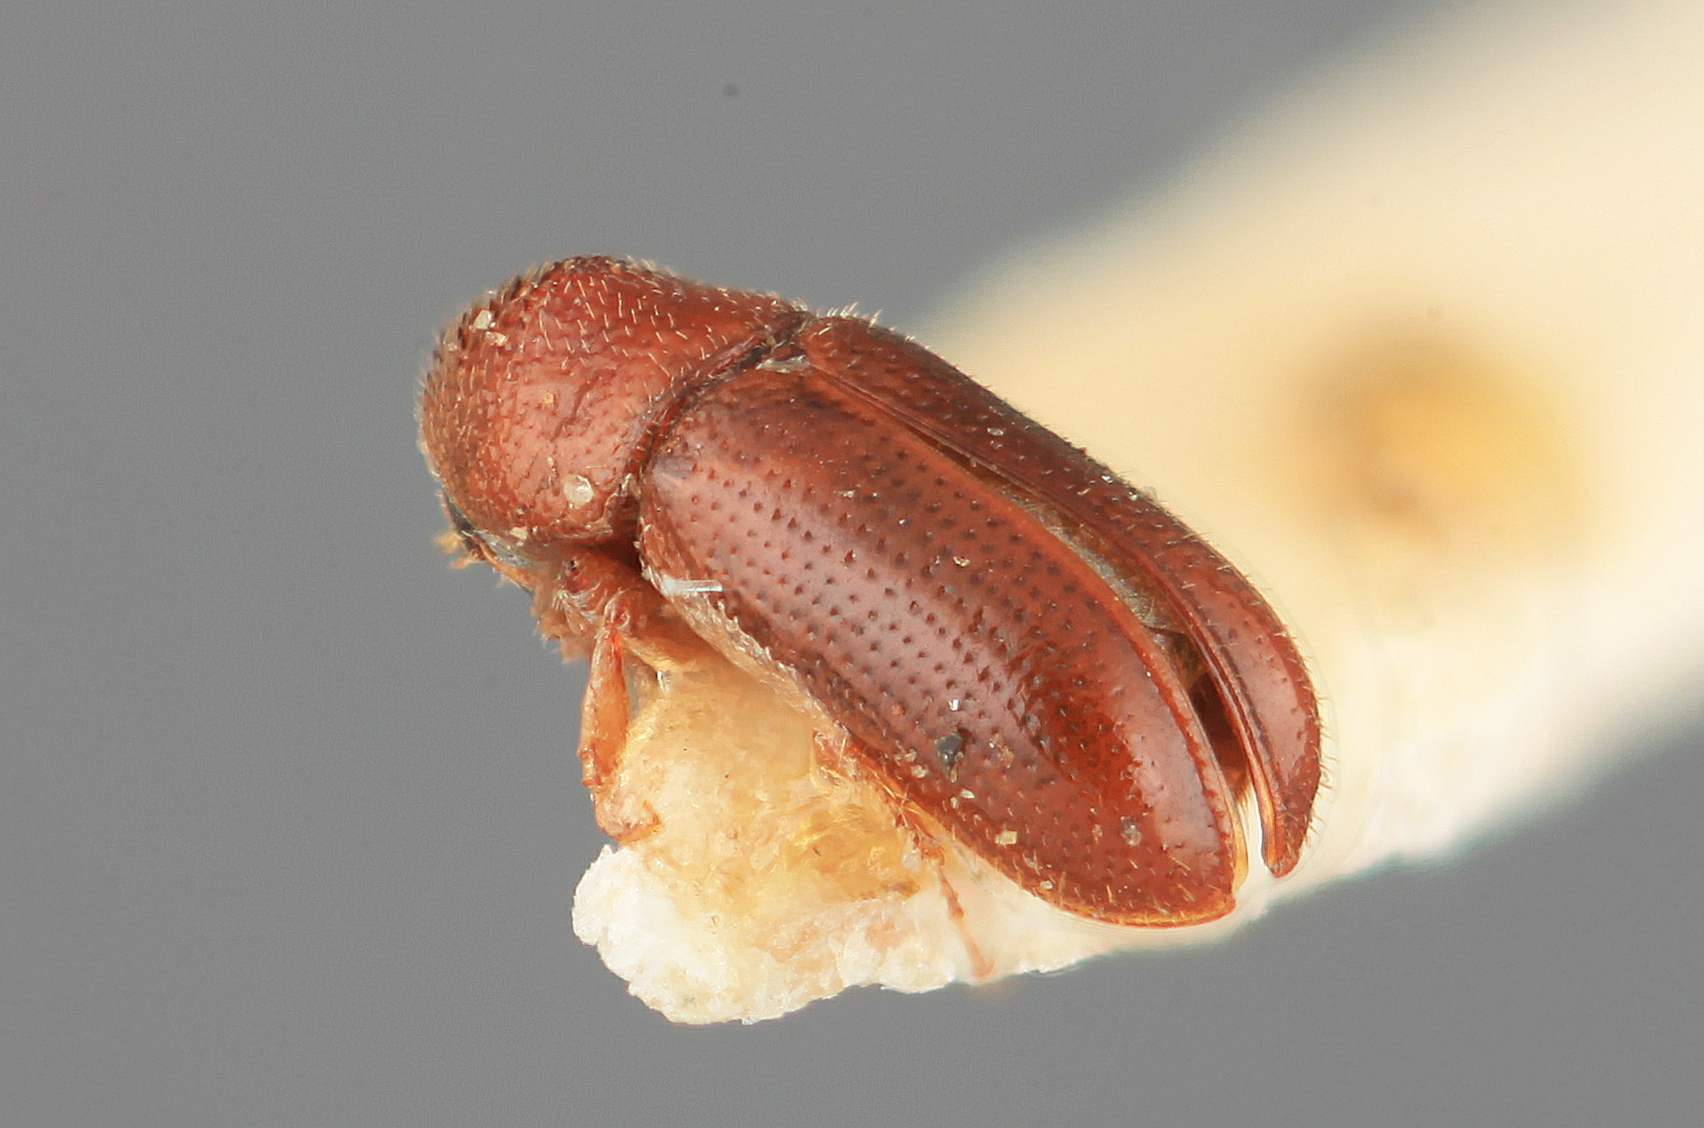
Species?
Pityophthorus chilgoza
